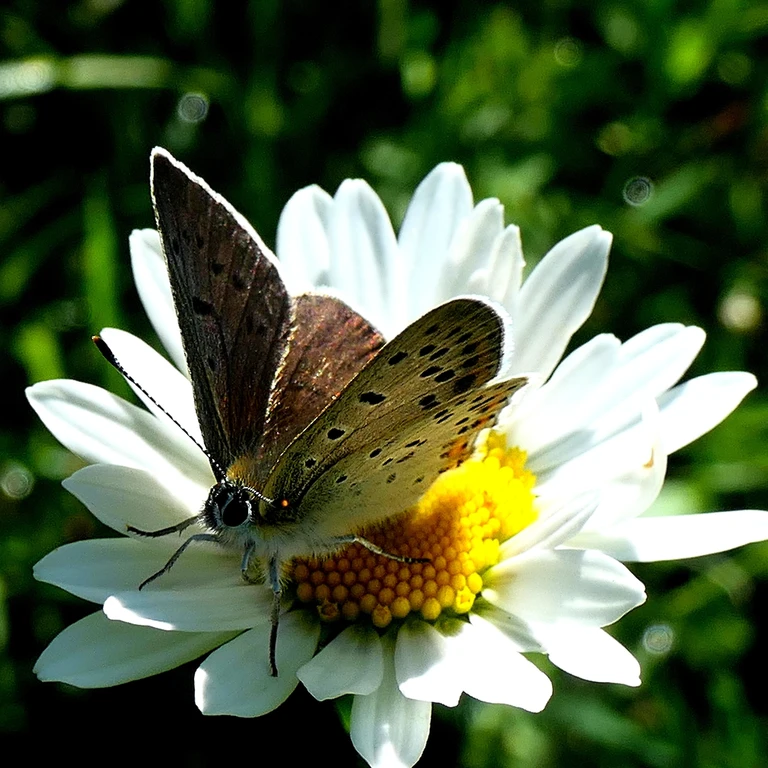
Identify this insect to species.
Lycaena tityrus (also Loweia tityrus)
